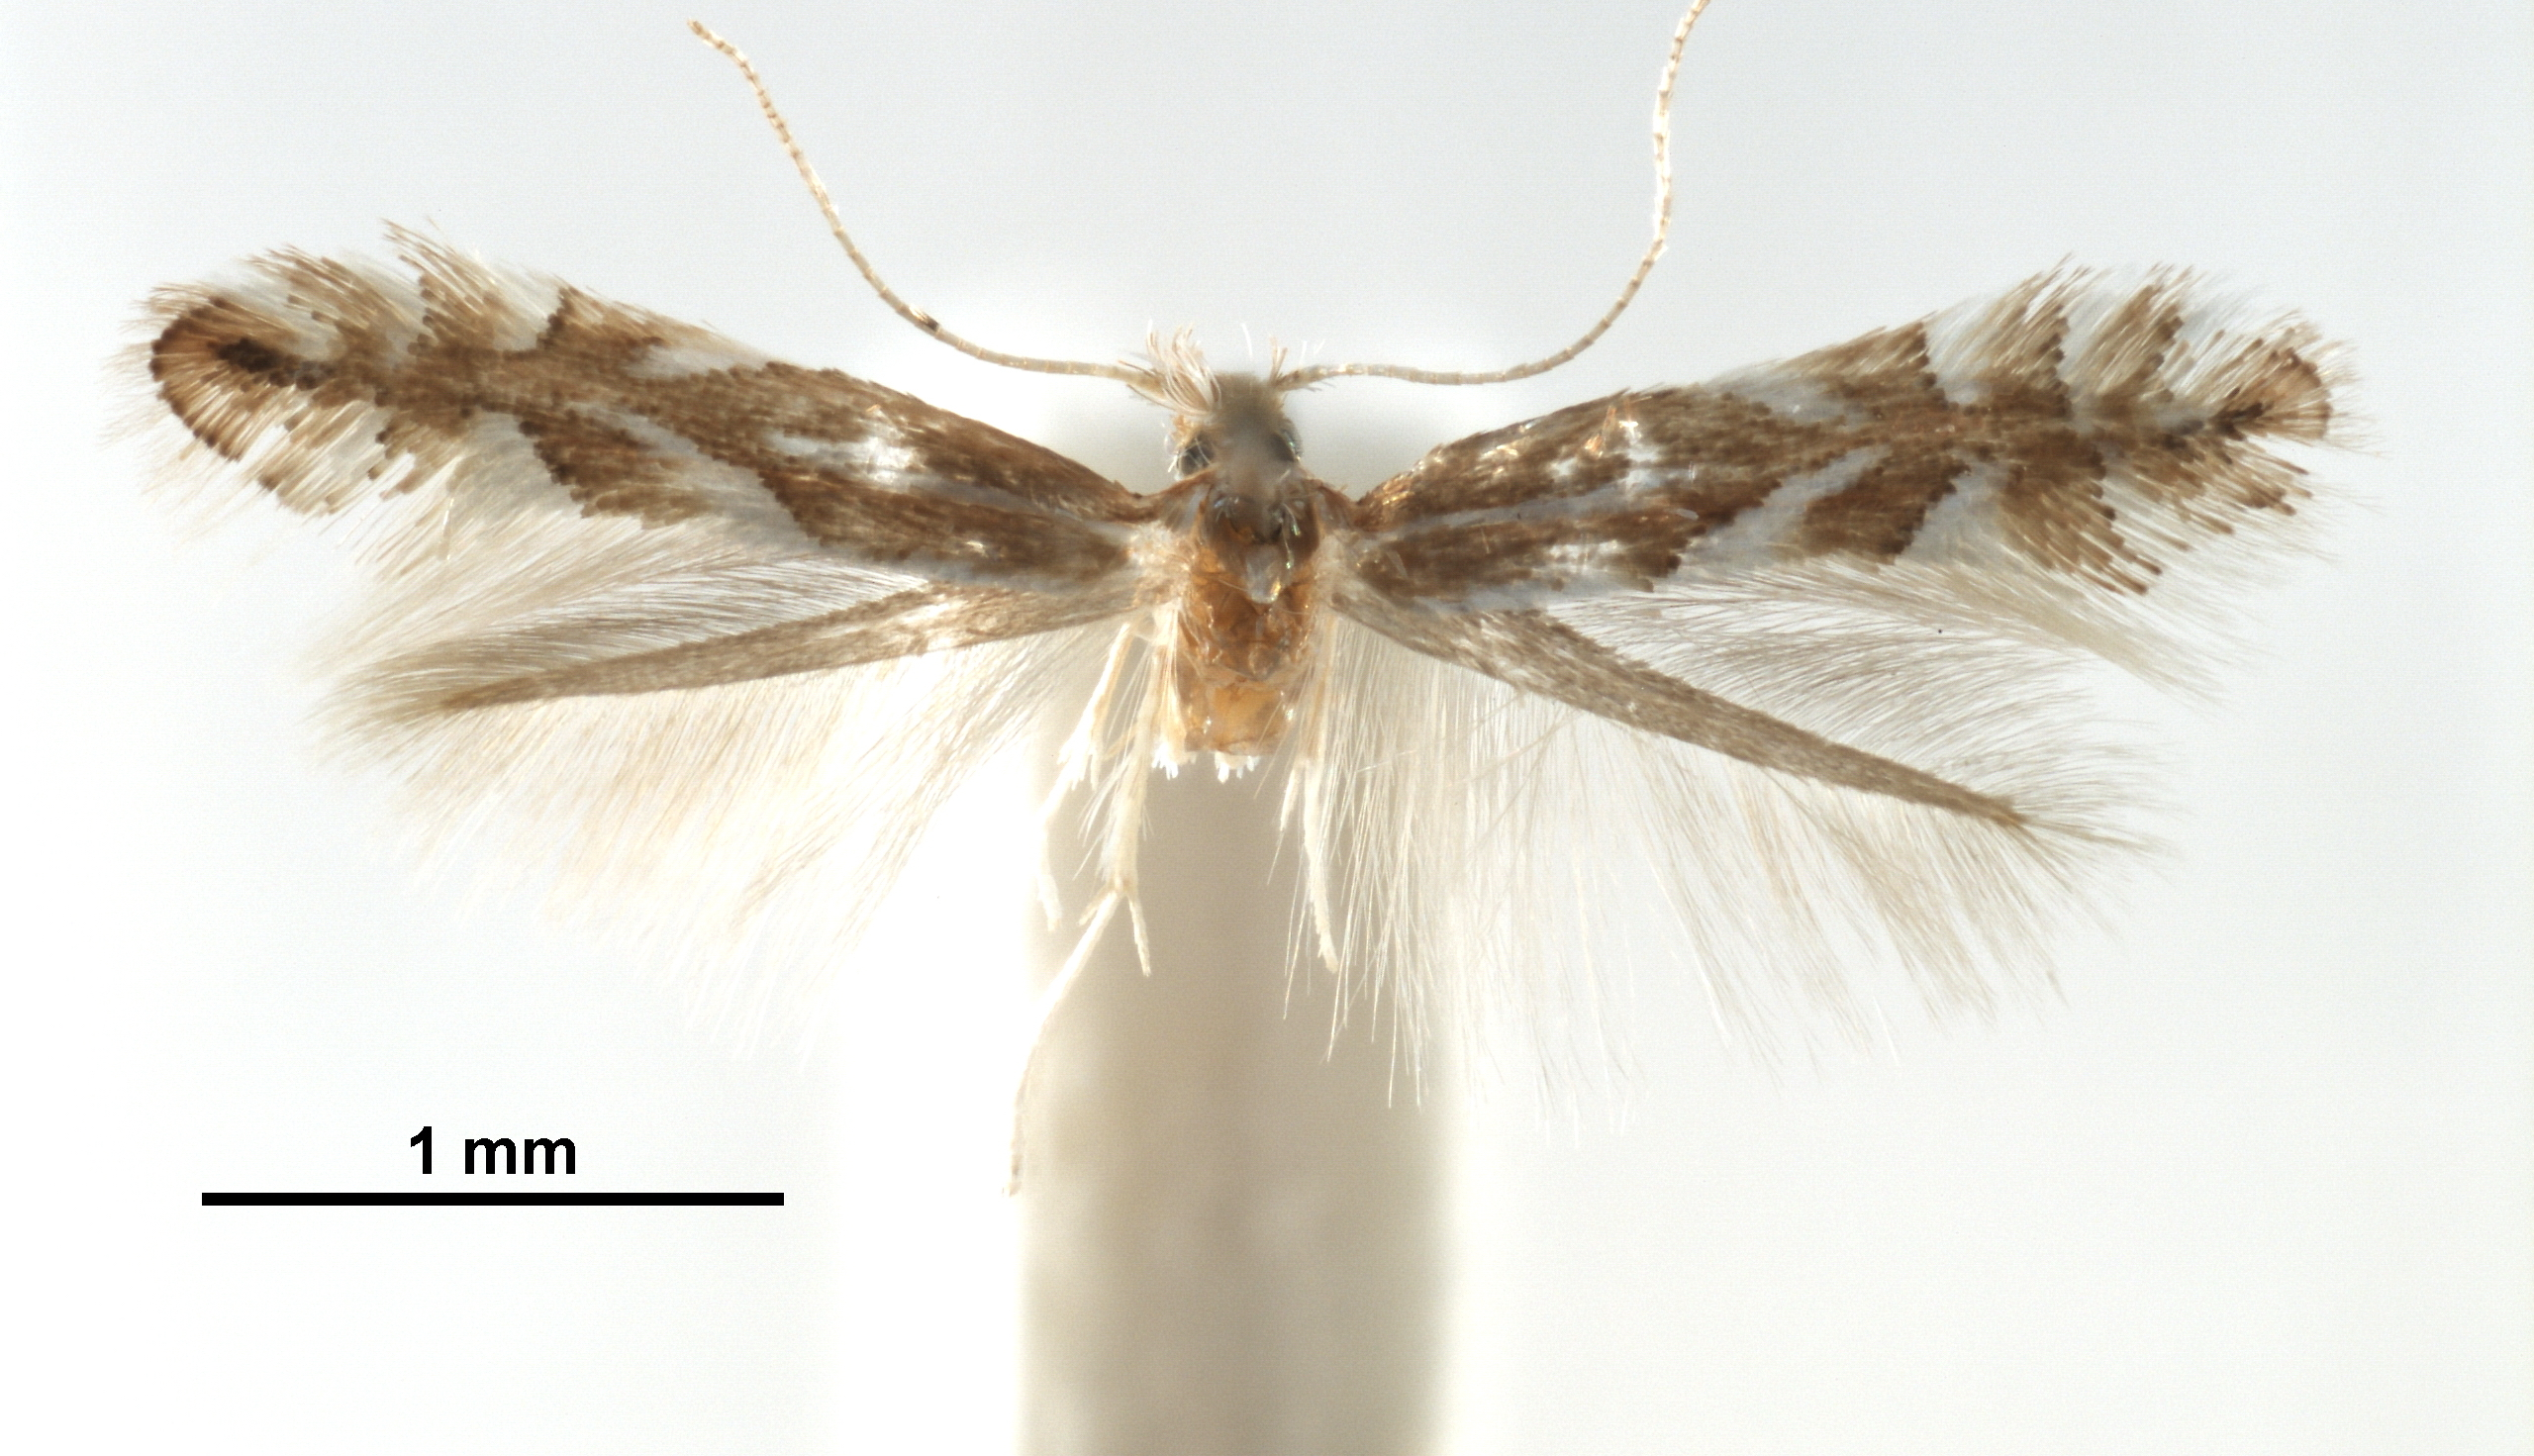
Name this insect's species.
Phyllonorycter spinicolella
